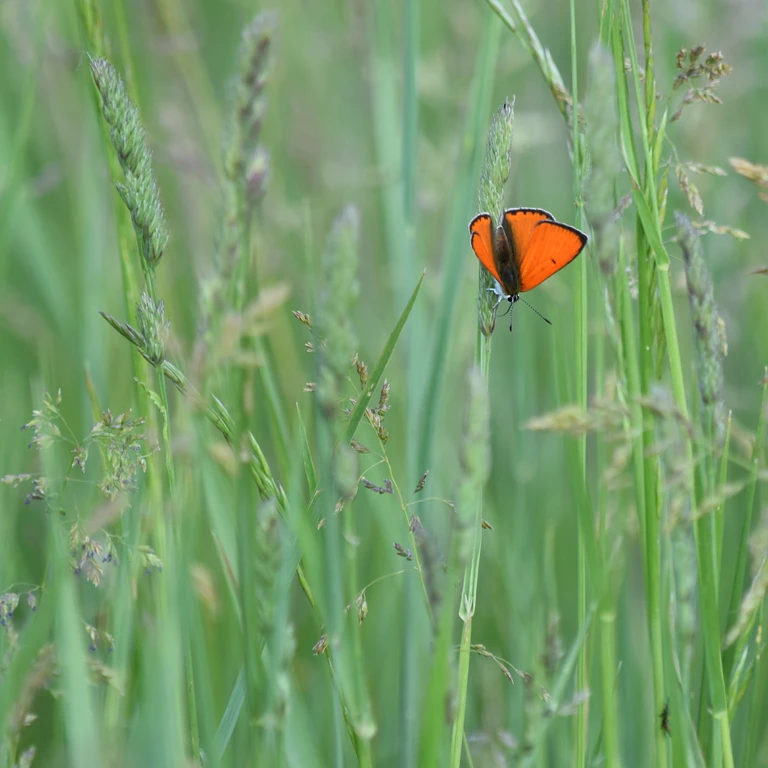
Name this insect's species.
Lycaena dispar
